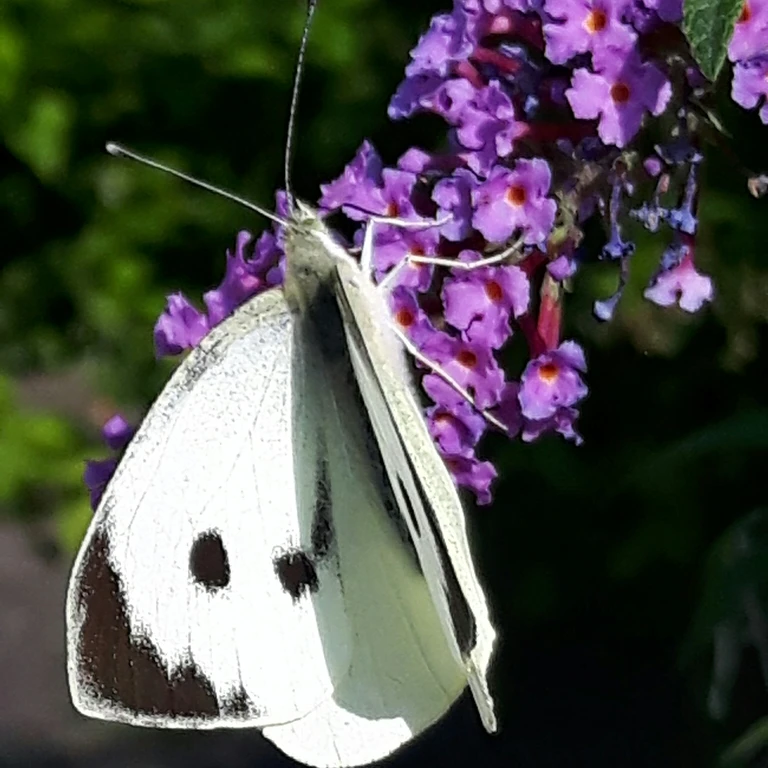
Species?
Pieris brassicae
